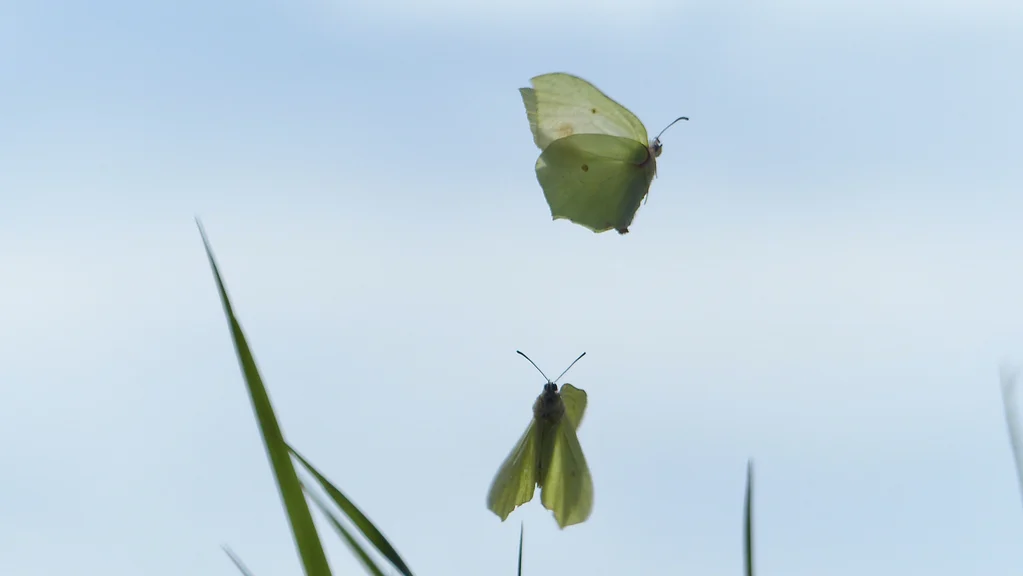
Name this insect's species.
Gonepteryx rhamni
